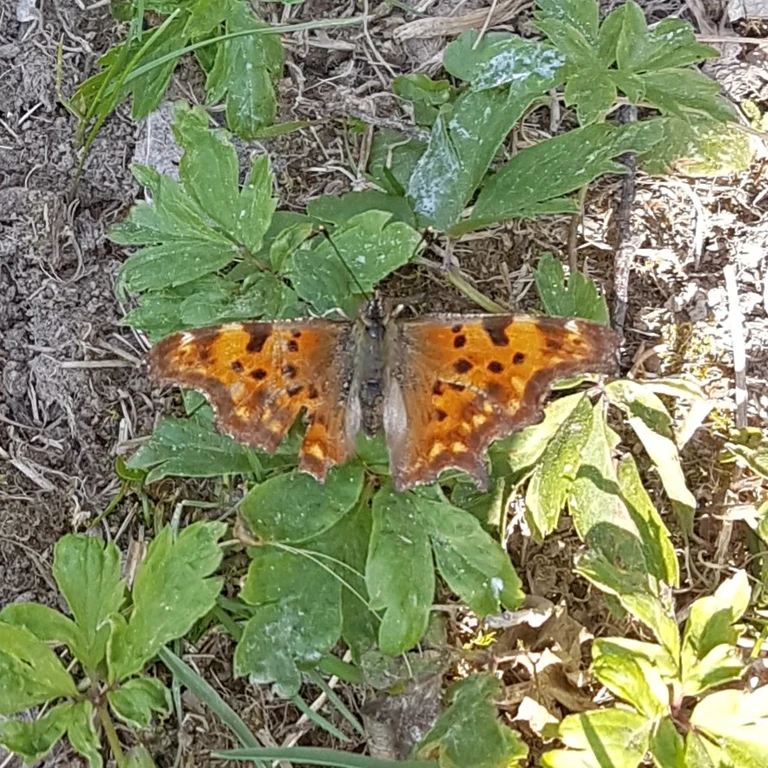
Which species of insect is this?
Polygonia c-album
